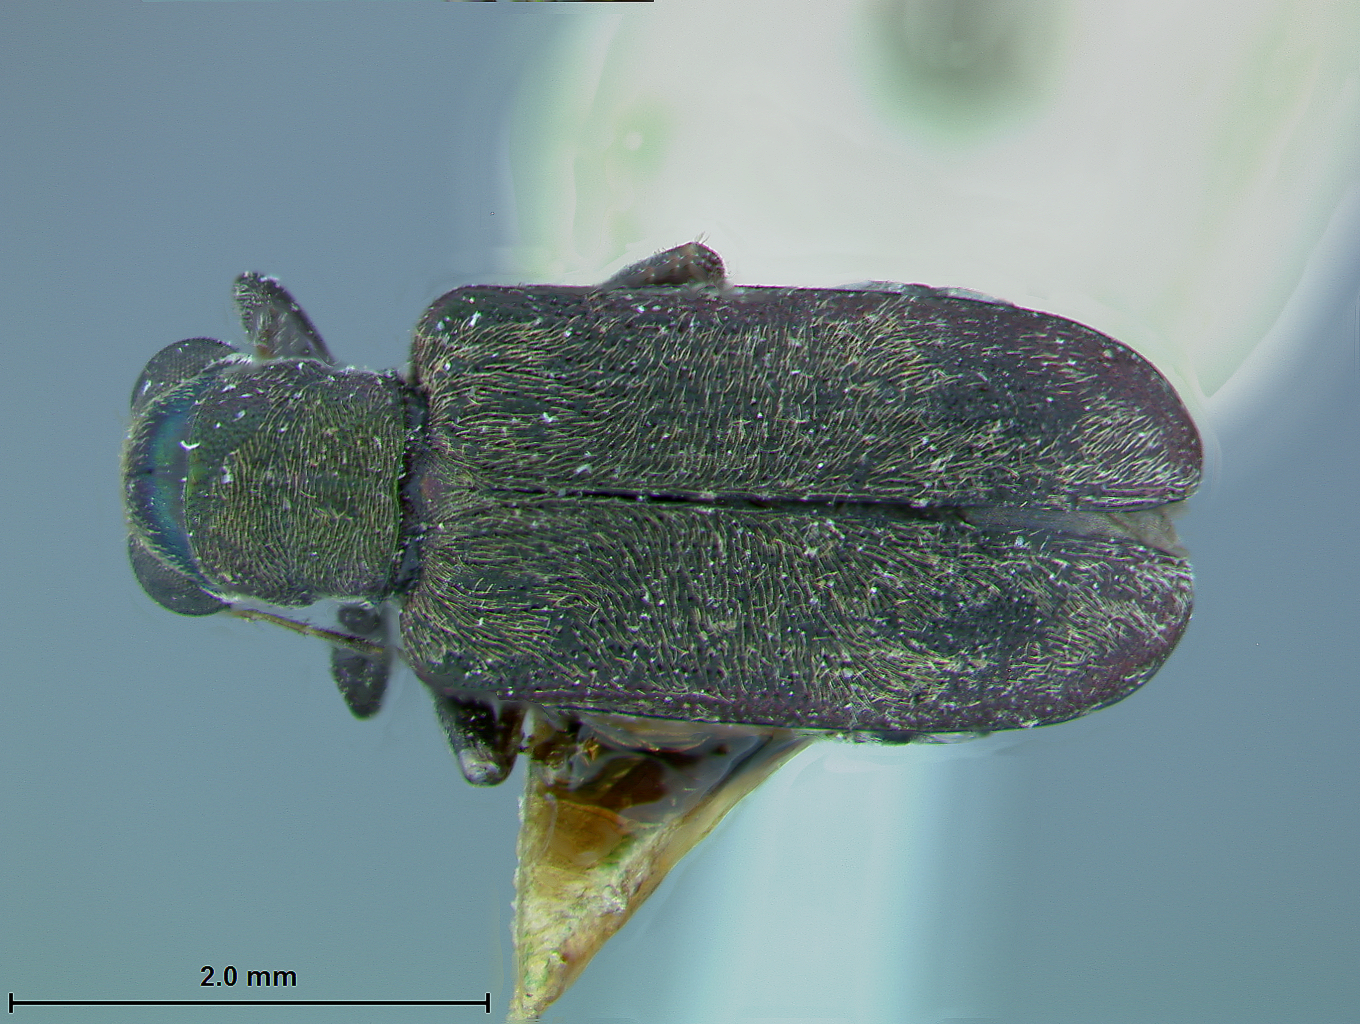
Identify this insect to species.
Megasclelis melancholica
